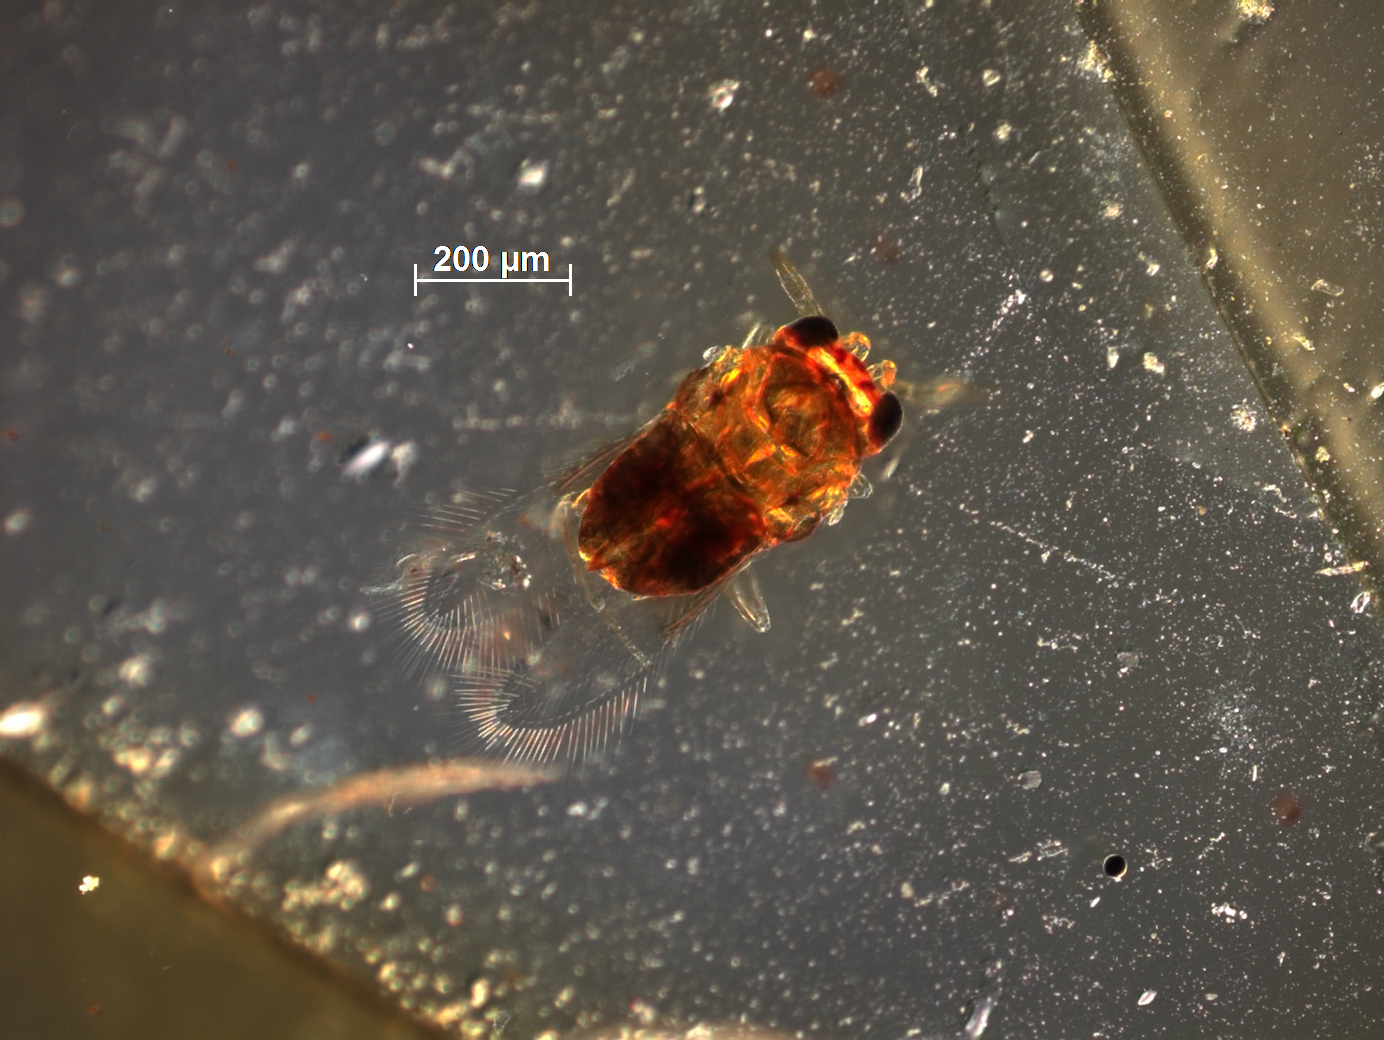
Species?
Coccophagus citrinus
